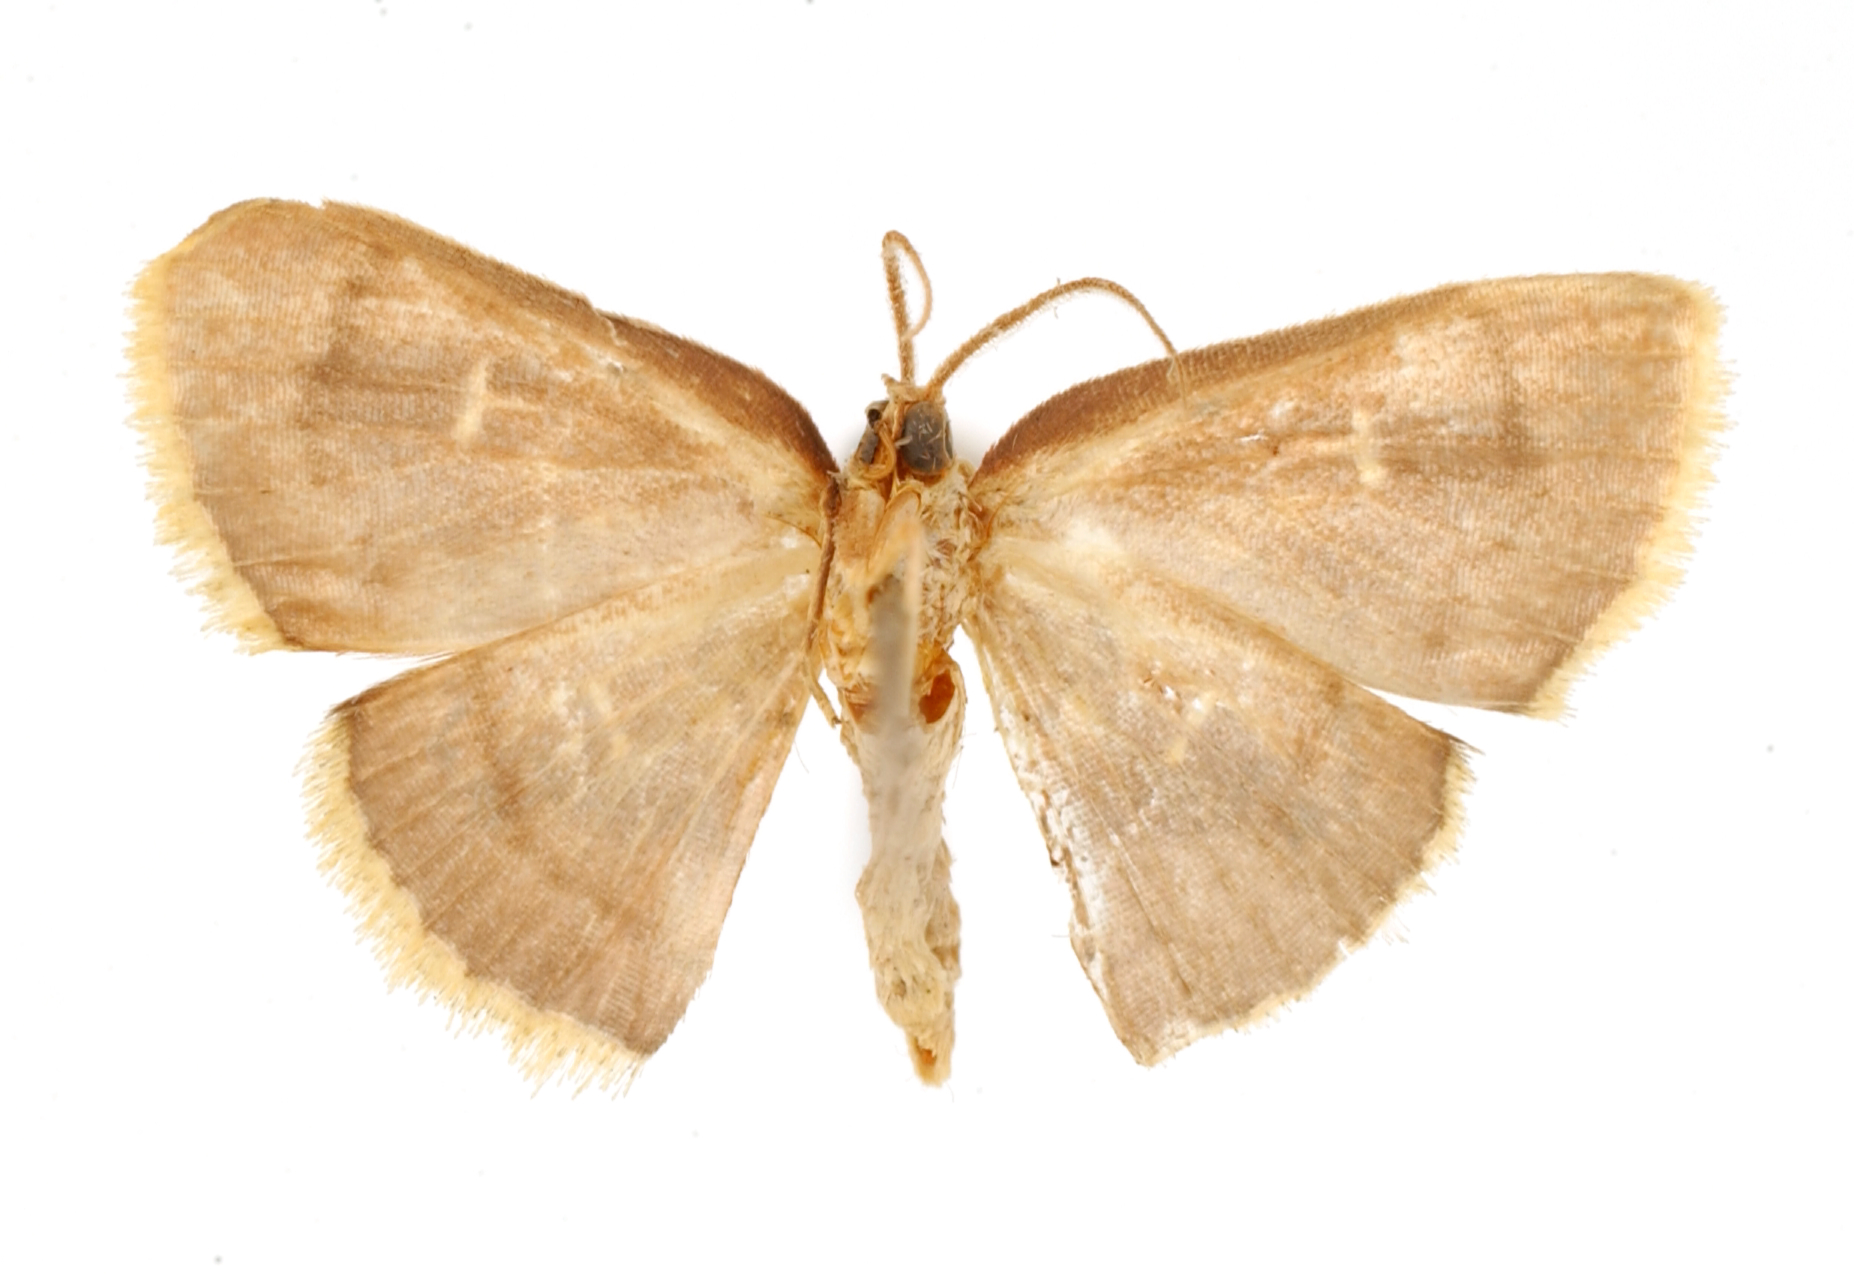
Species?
Tricentra fulvifera
